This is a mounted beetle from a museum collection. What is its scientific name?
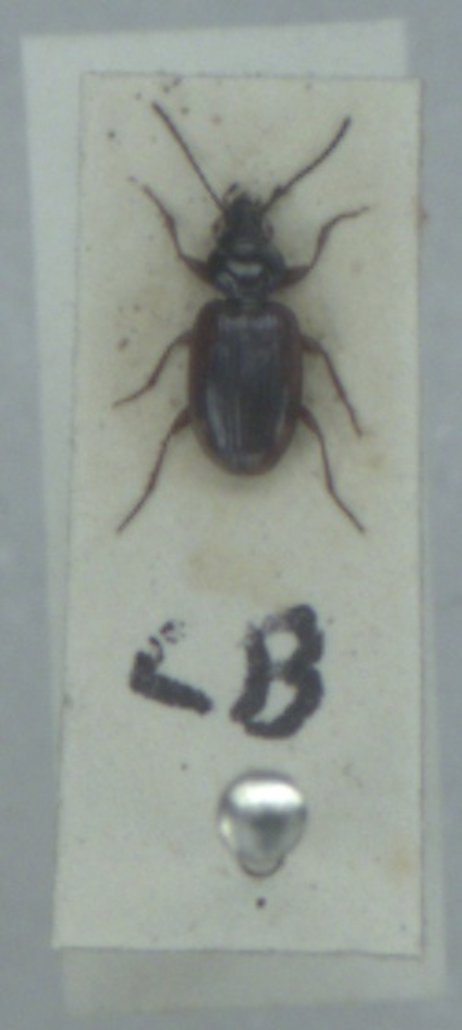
Bembidion lunulatum
